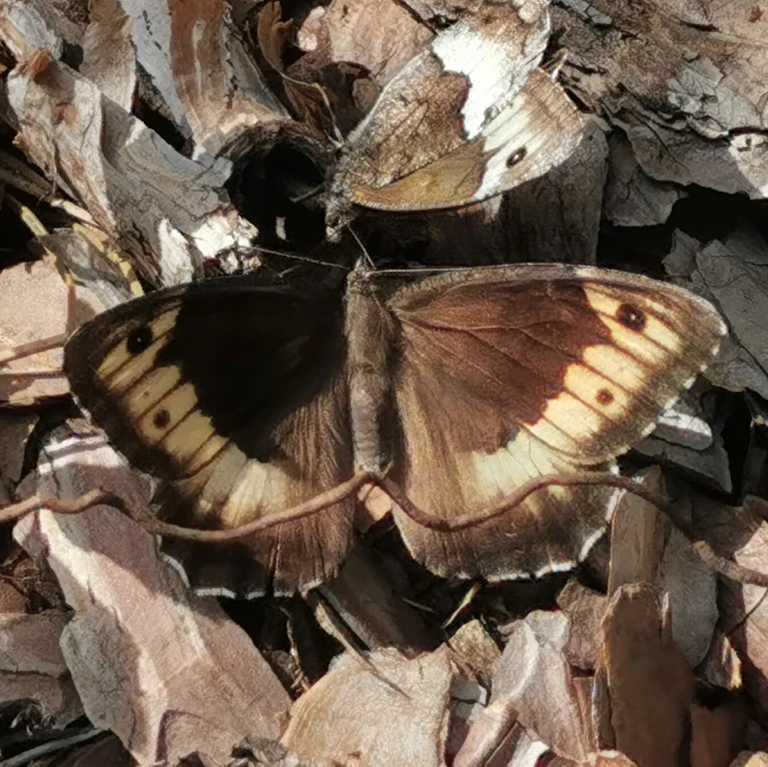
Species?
Hipparchia alcyone
